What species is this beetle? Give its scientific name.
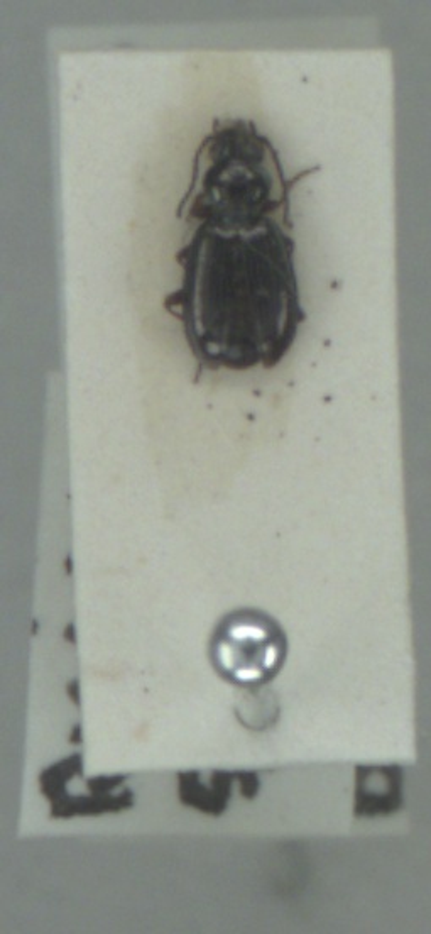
Bembidion lampros
